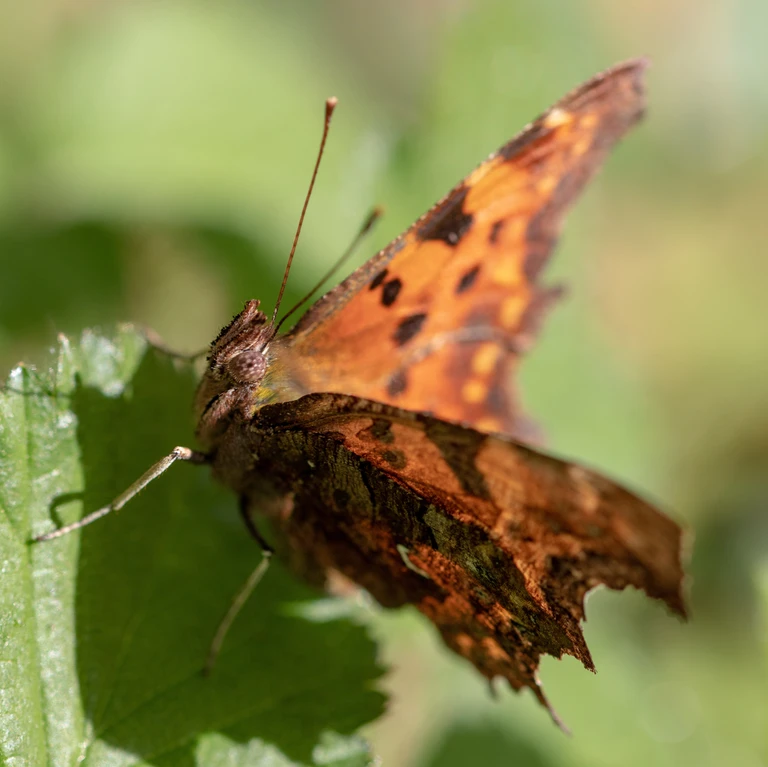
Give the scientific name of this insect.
Polygonia c-album
